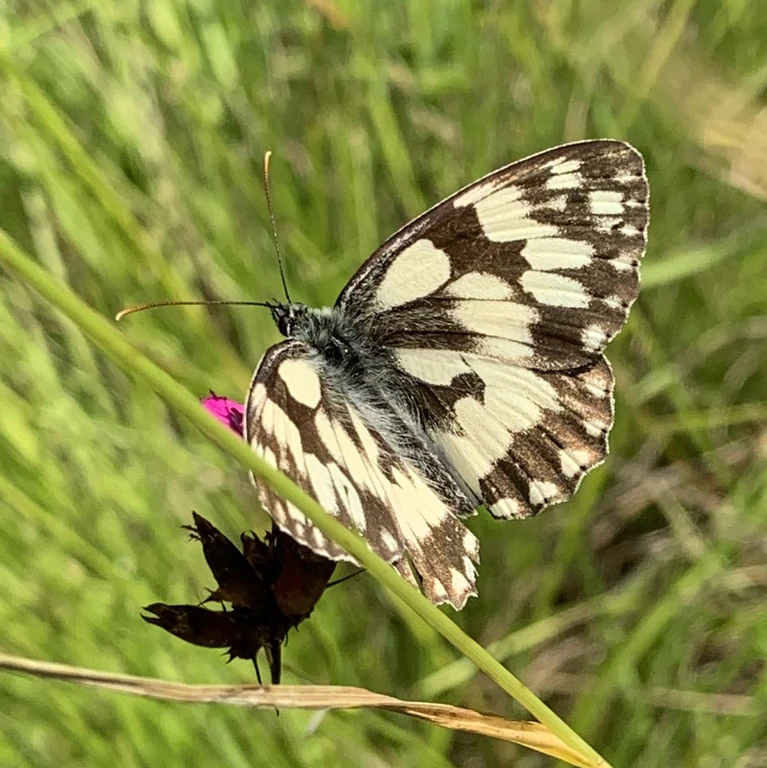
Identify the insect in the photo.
Melanargia galathea
